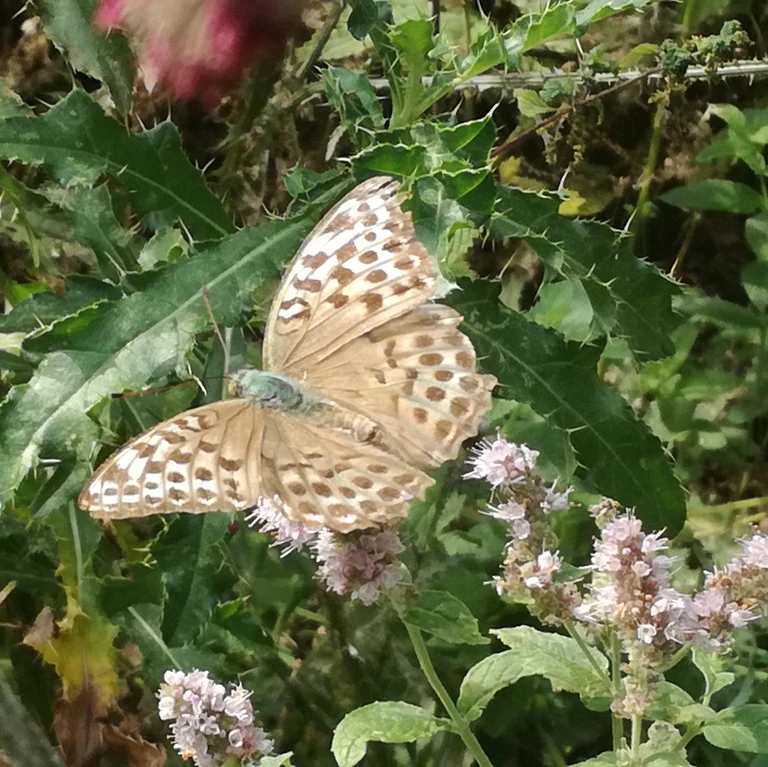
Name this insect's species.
Argynnis paphia
